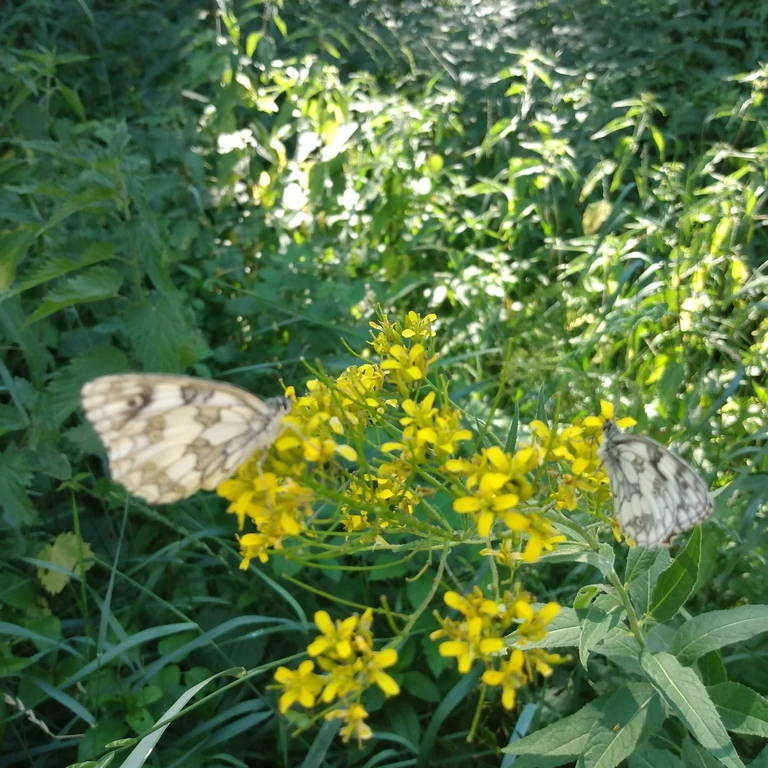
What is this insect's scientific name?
Melanargia galathea
